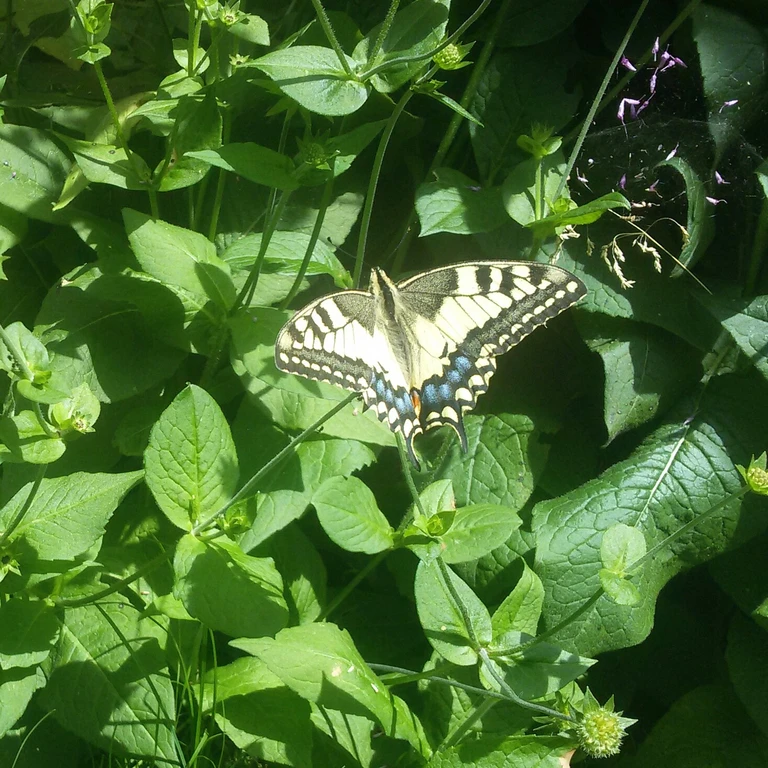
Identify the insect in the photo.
Papilio machaon
